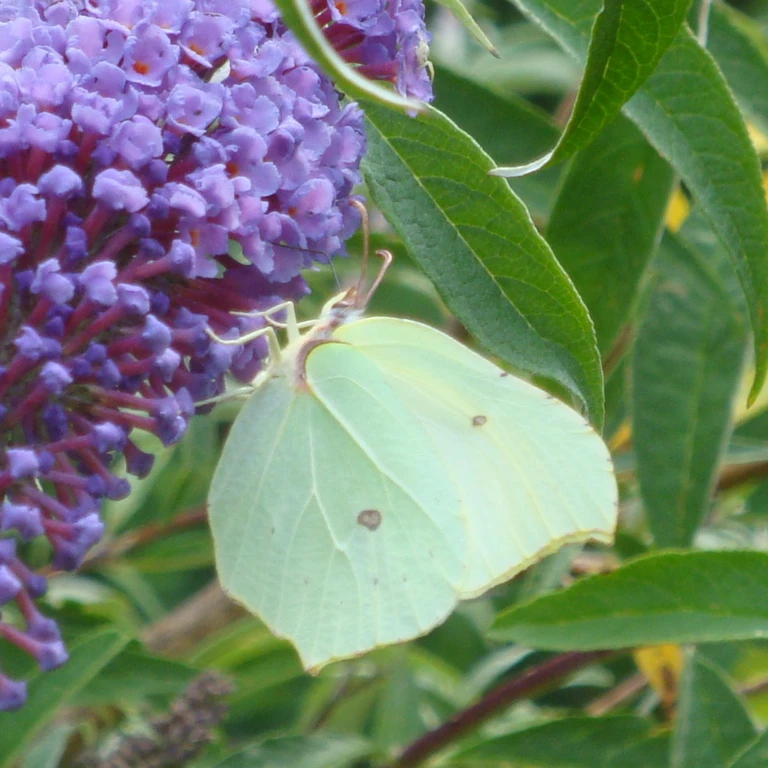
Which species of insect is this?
Gonepteryx rhamni
